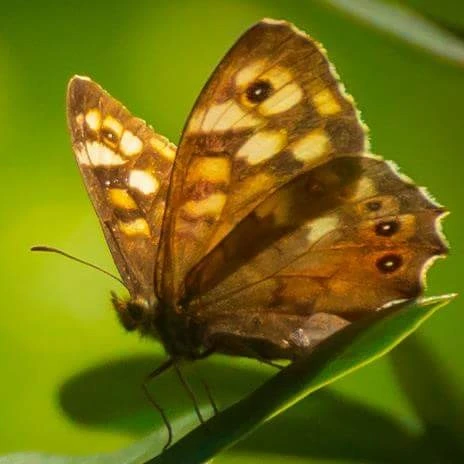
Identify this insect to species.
Pararge aegeria
